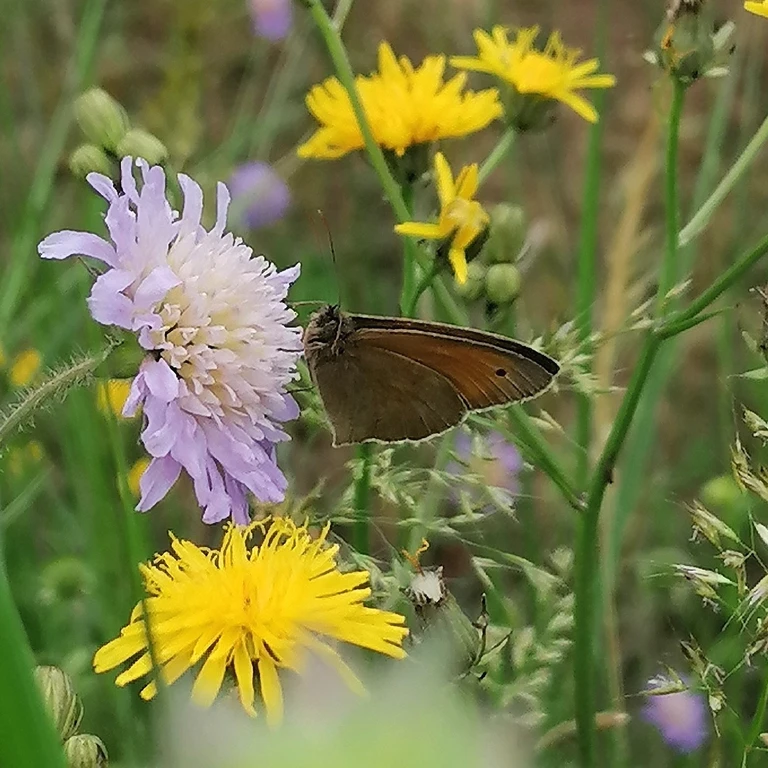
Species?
Maniola jurtina
